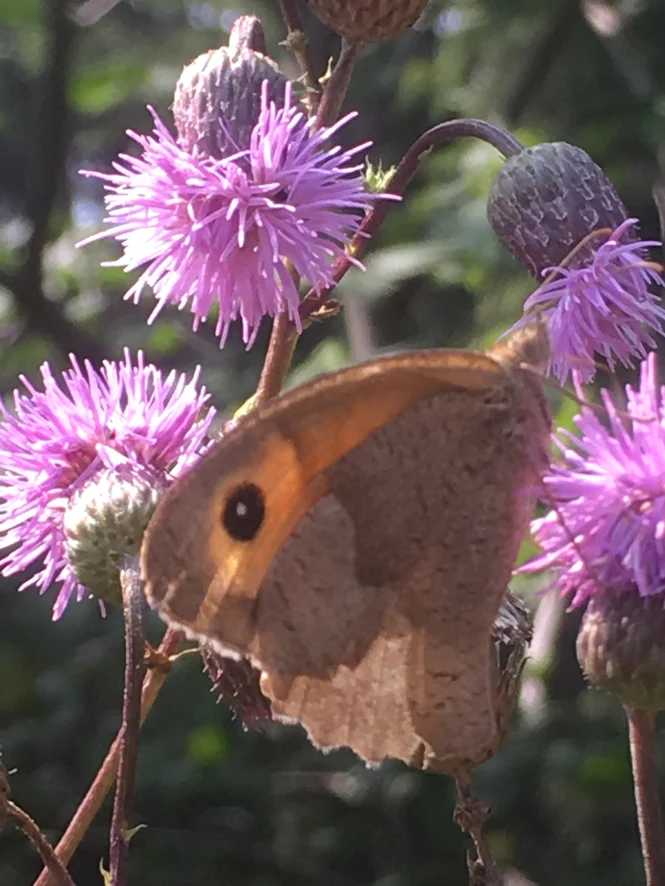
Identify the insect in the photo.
Maniola jurtina
